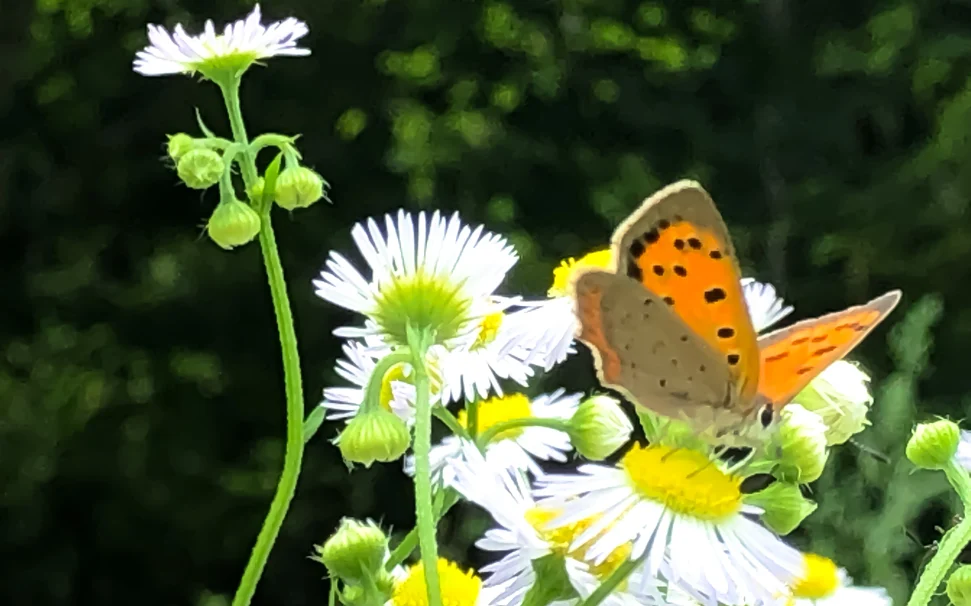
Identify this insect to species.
Lycaena dispar
